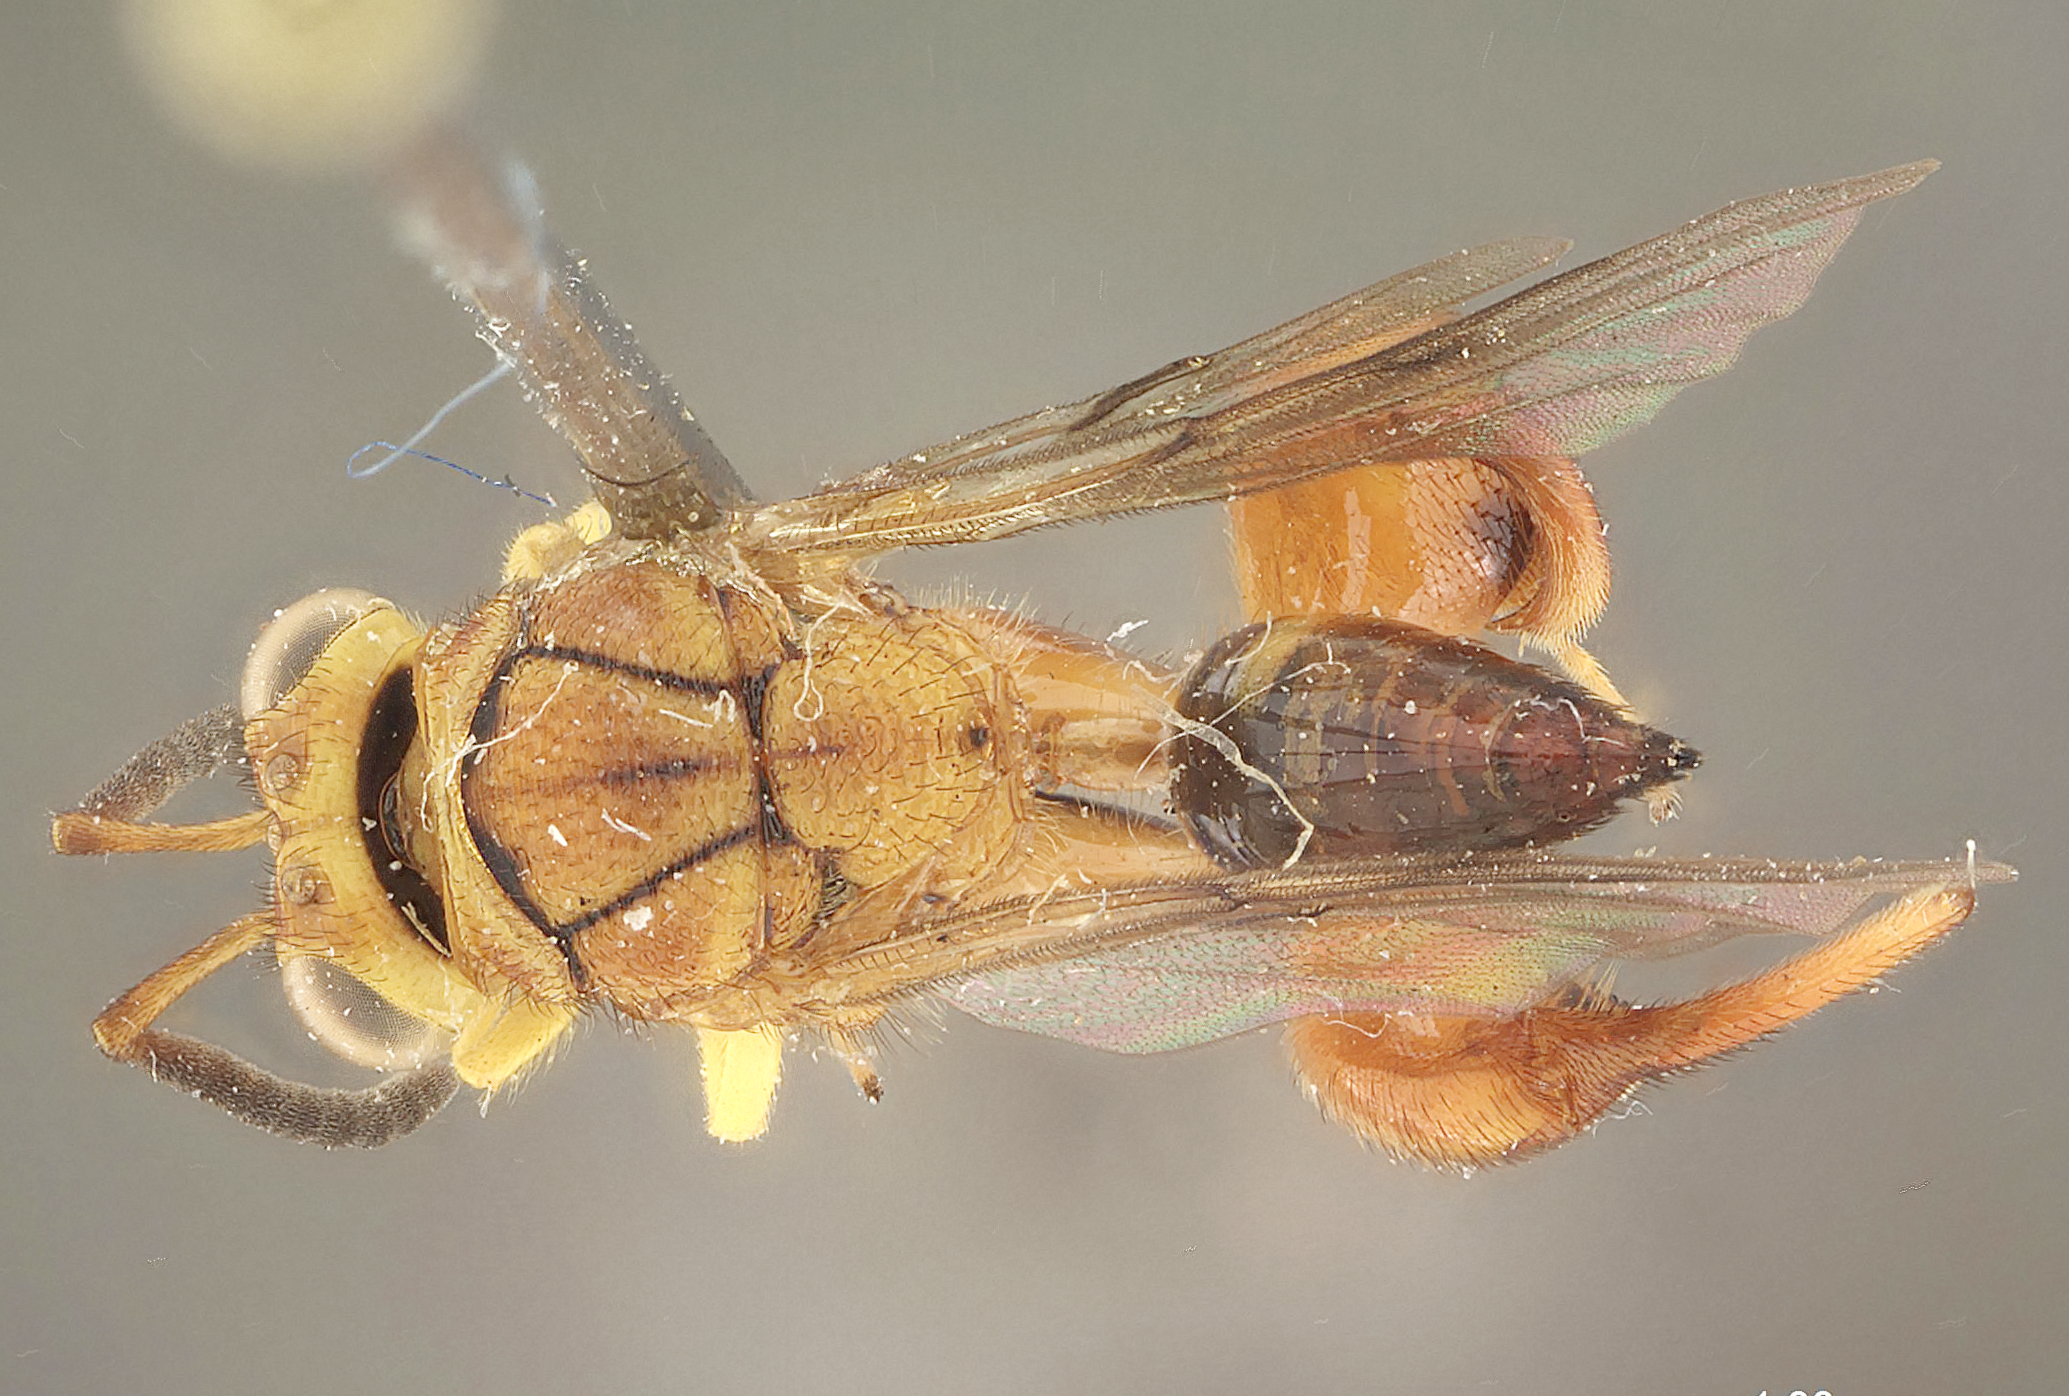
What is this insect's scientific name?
Conura pilosipartis
